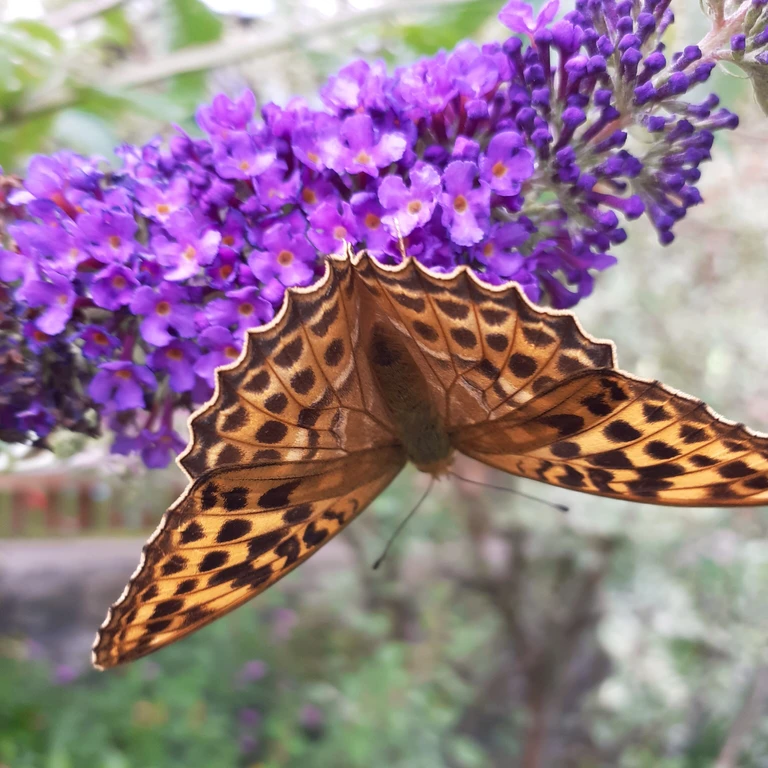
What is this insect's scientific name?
Argynnis paphia
